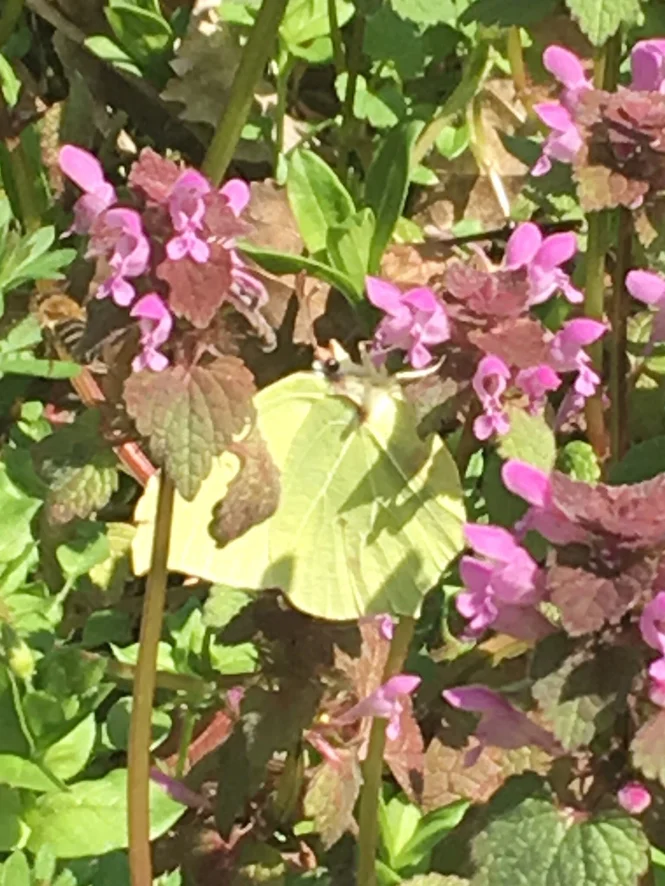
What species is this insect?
Gonepteryx rhamni
